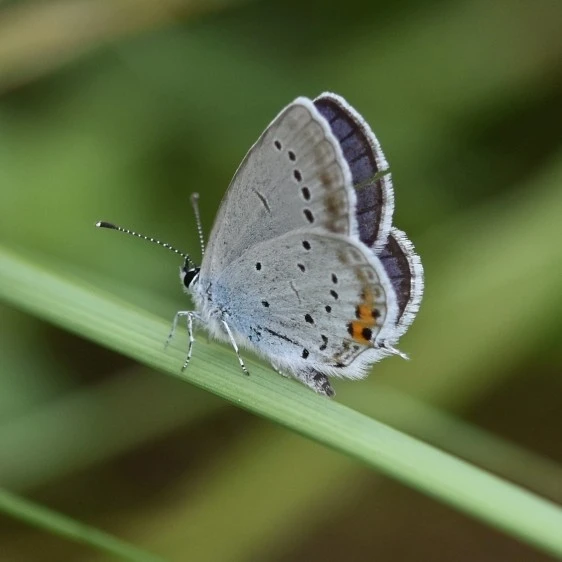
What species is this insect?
Cupido argiades (also Elkalyce argiades)
